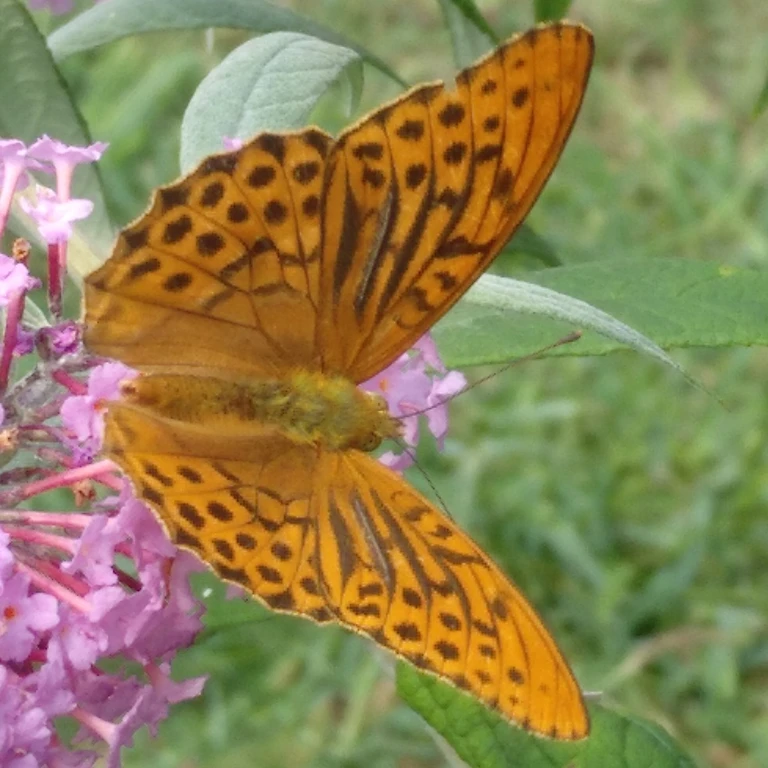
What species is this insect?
Argynnis paphia
